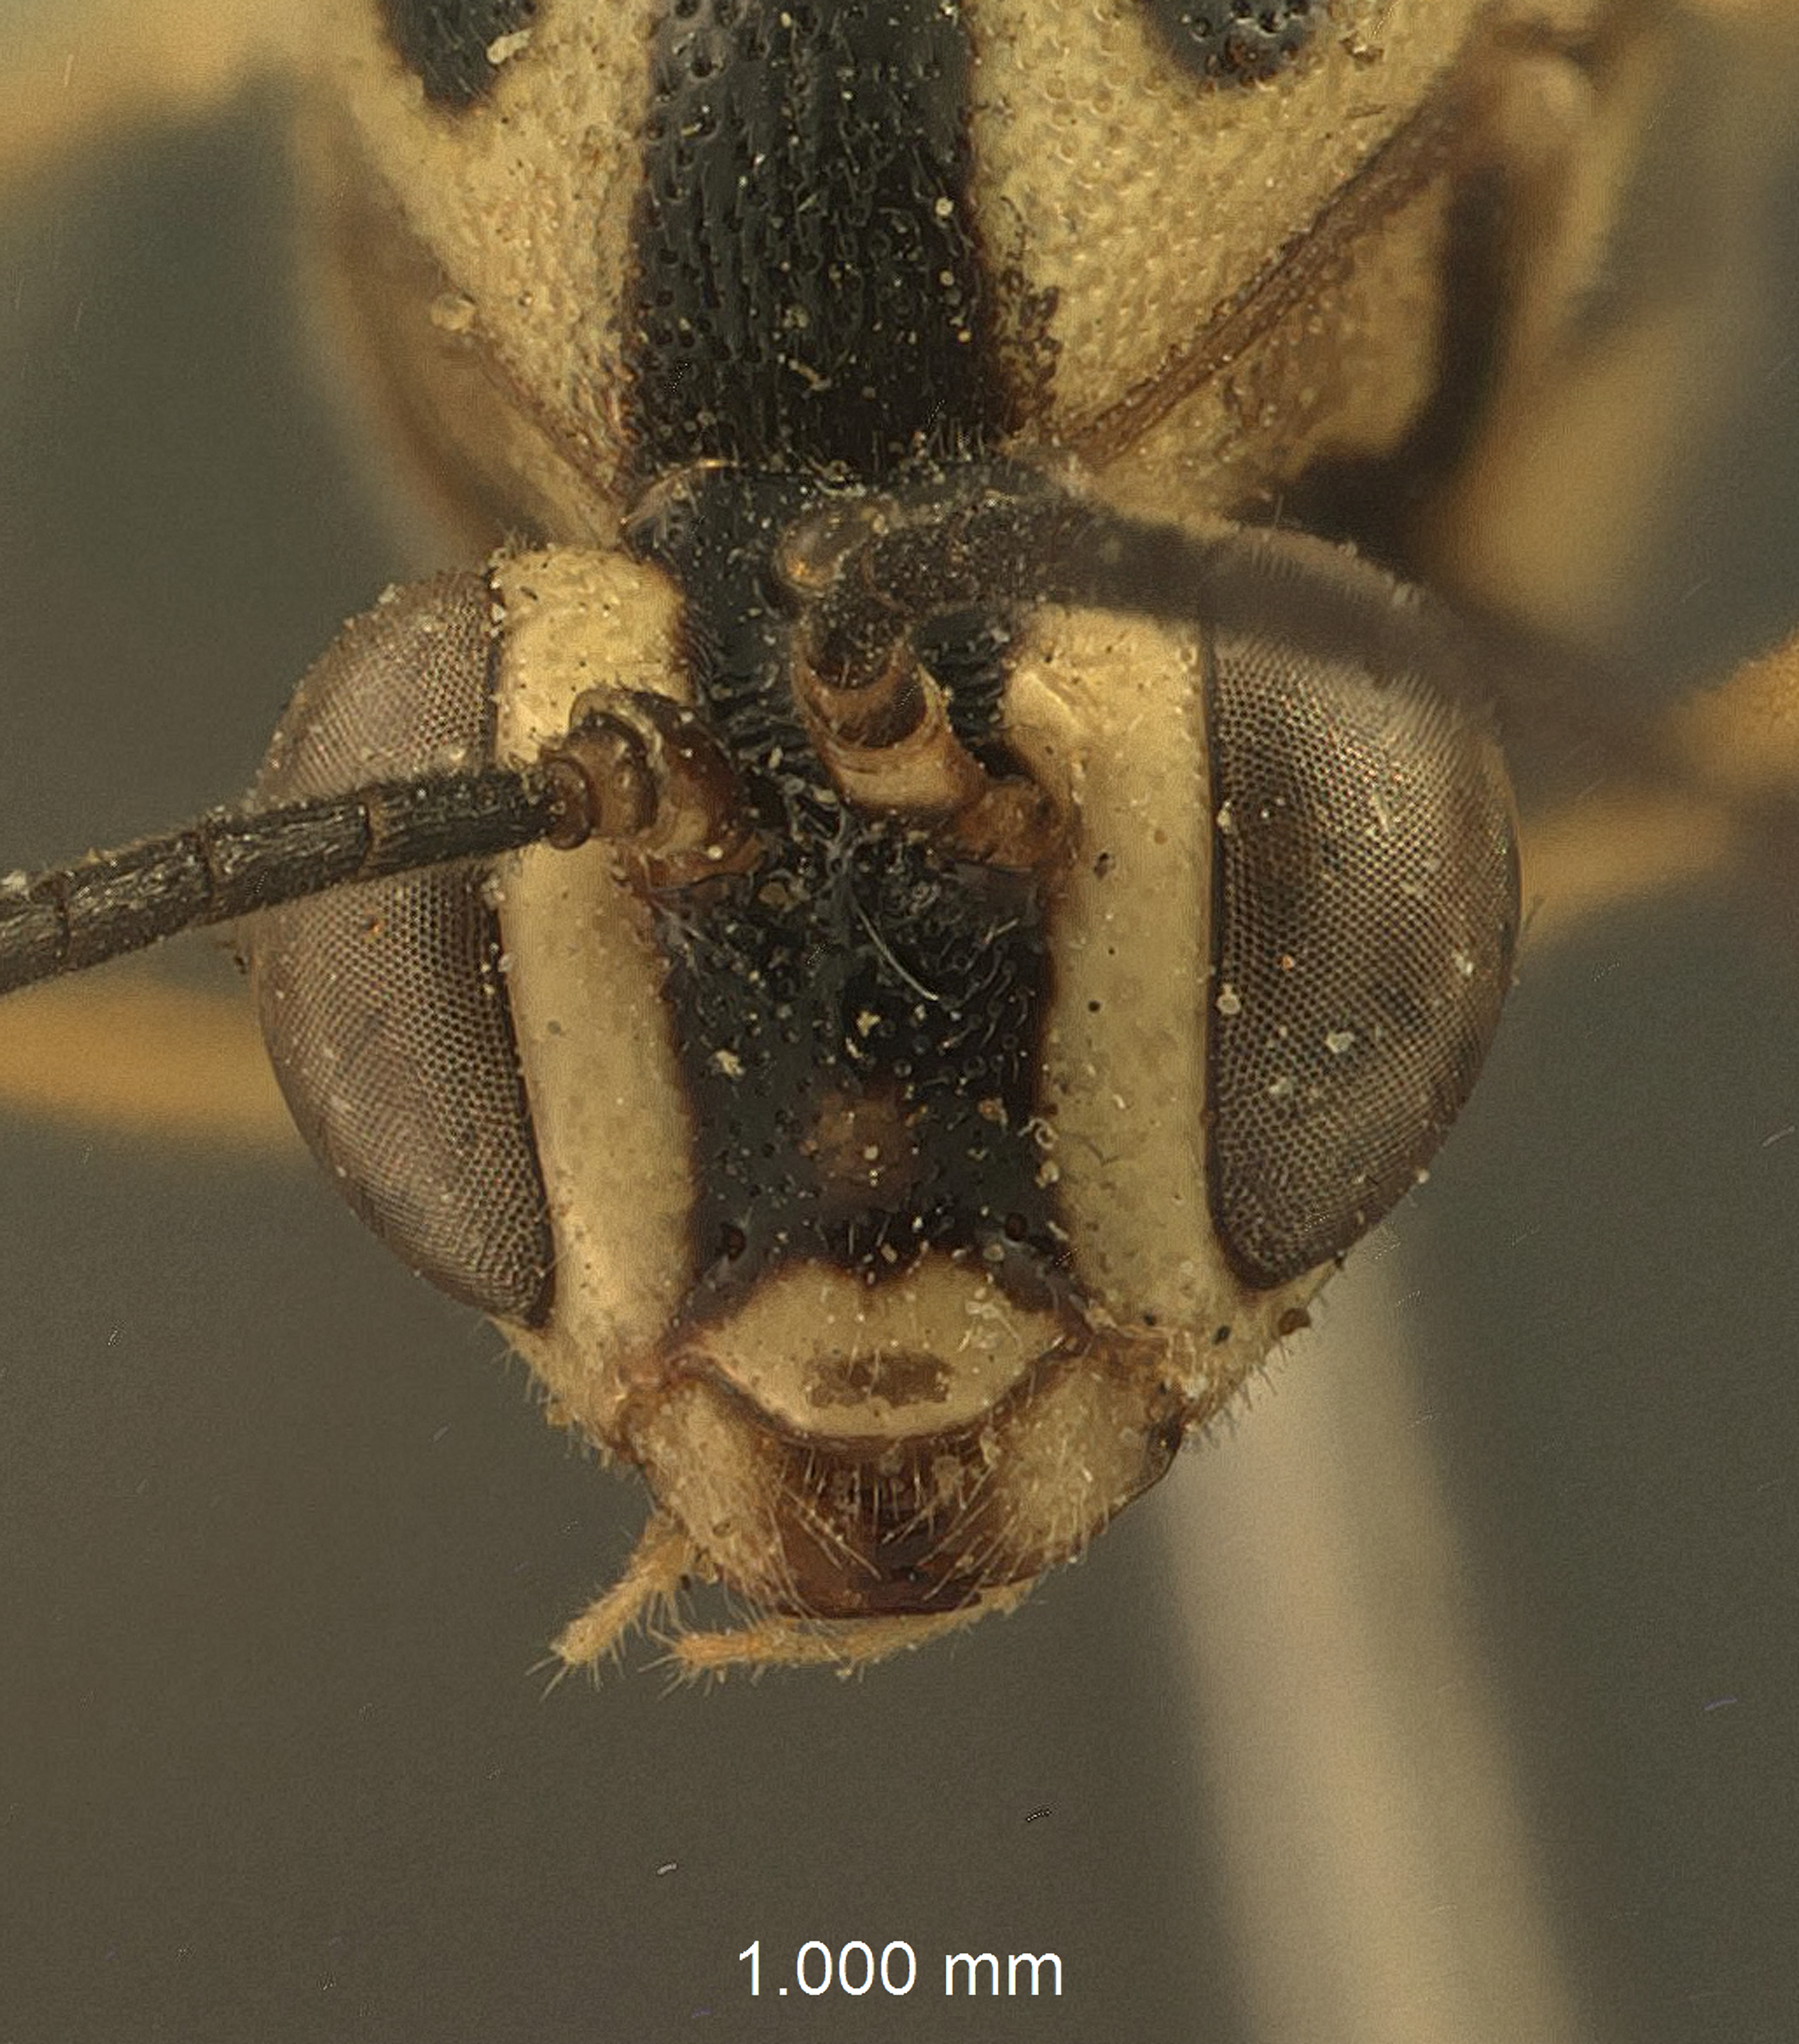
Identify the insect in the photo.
Eucremastus pugillator
